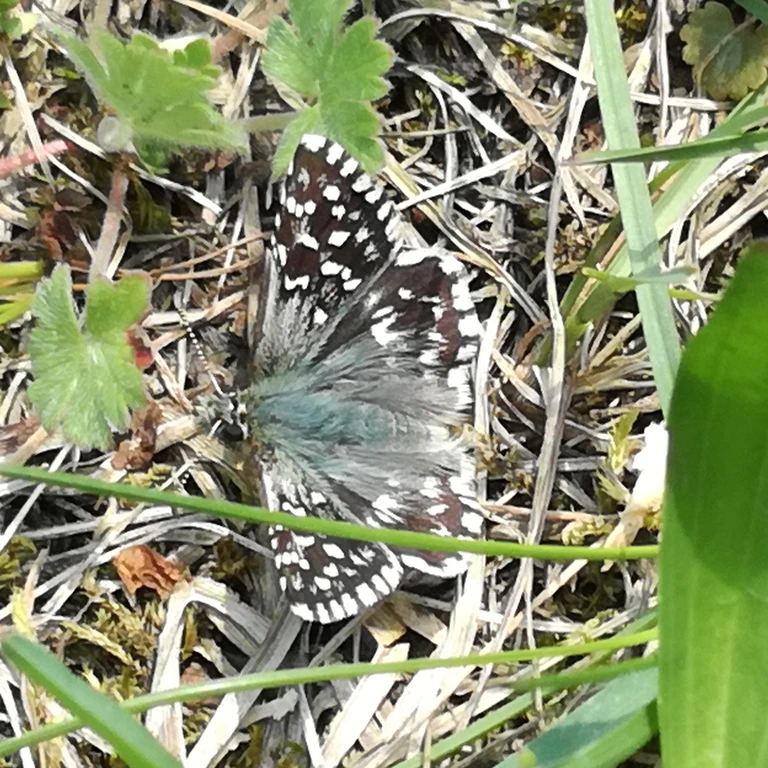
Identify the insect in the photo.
Pyrgus malvae
